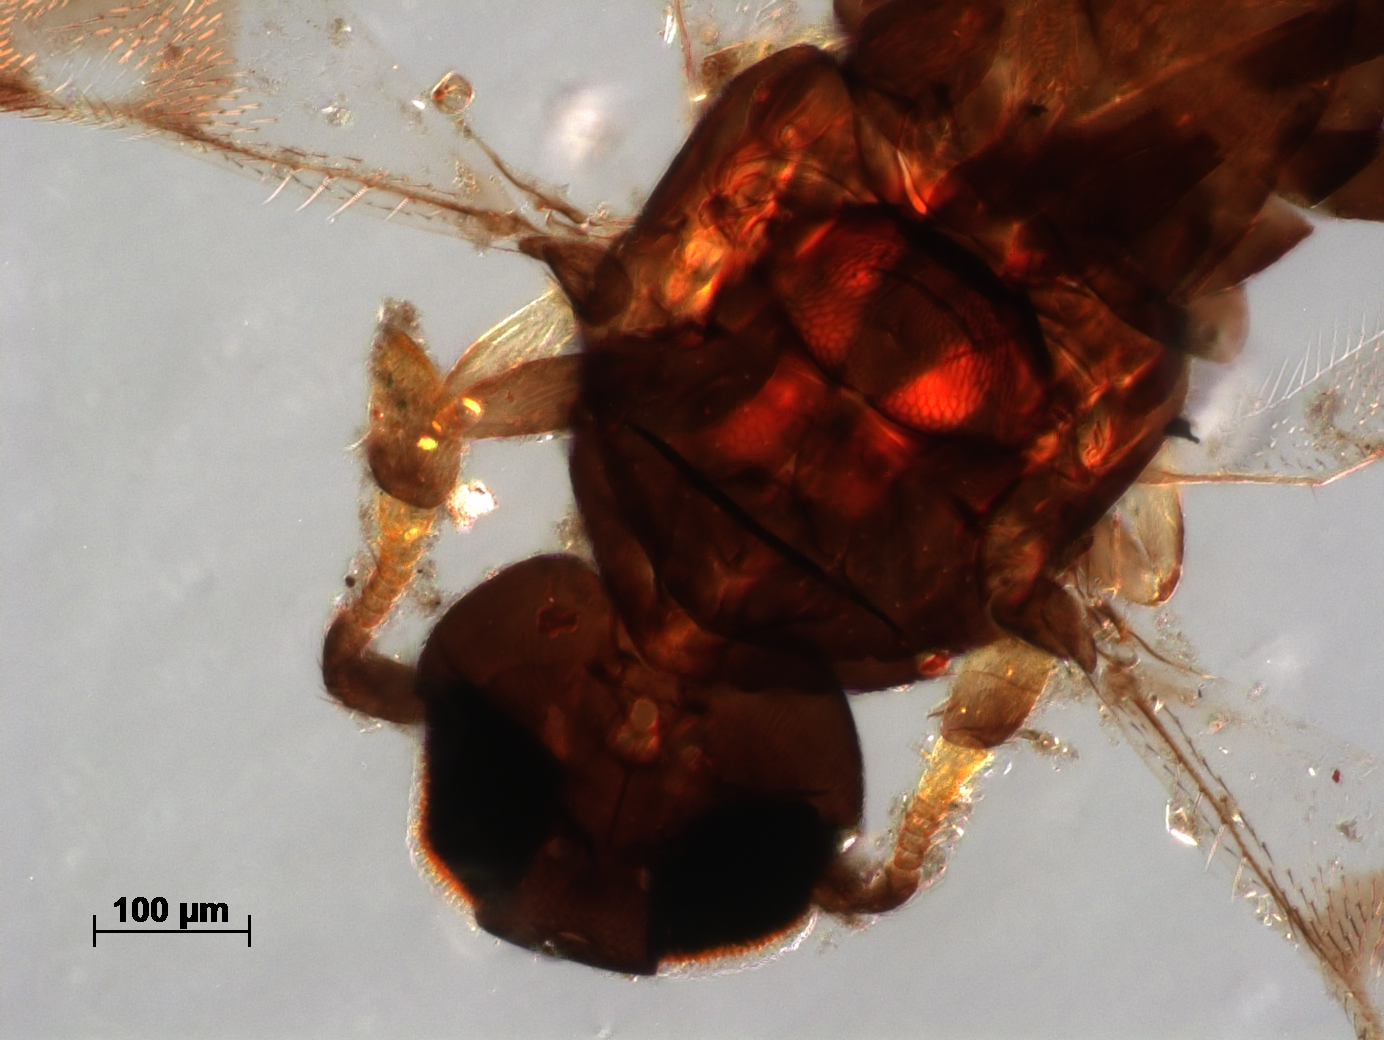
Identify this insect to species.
Habrolepis rouxi
